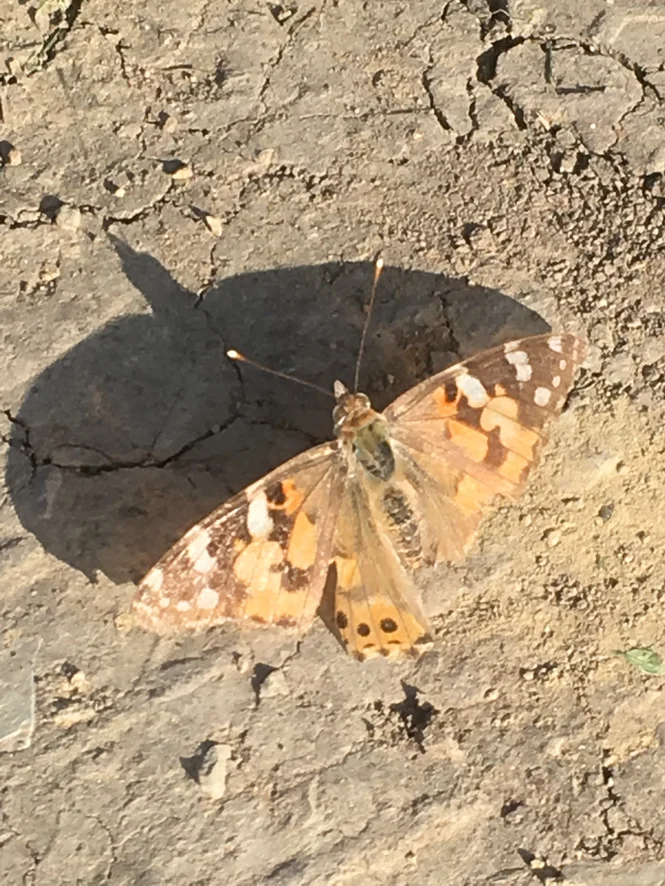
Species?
Vanessa cardui
